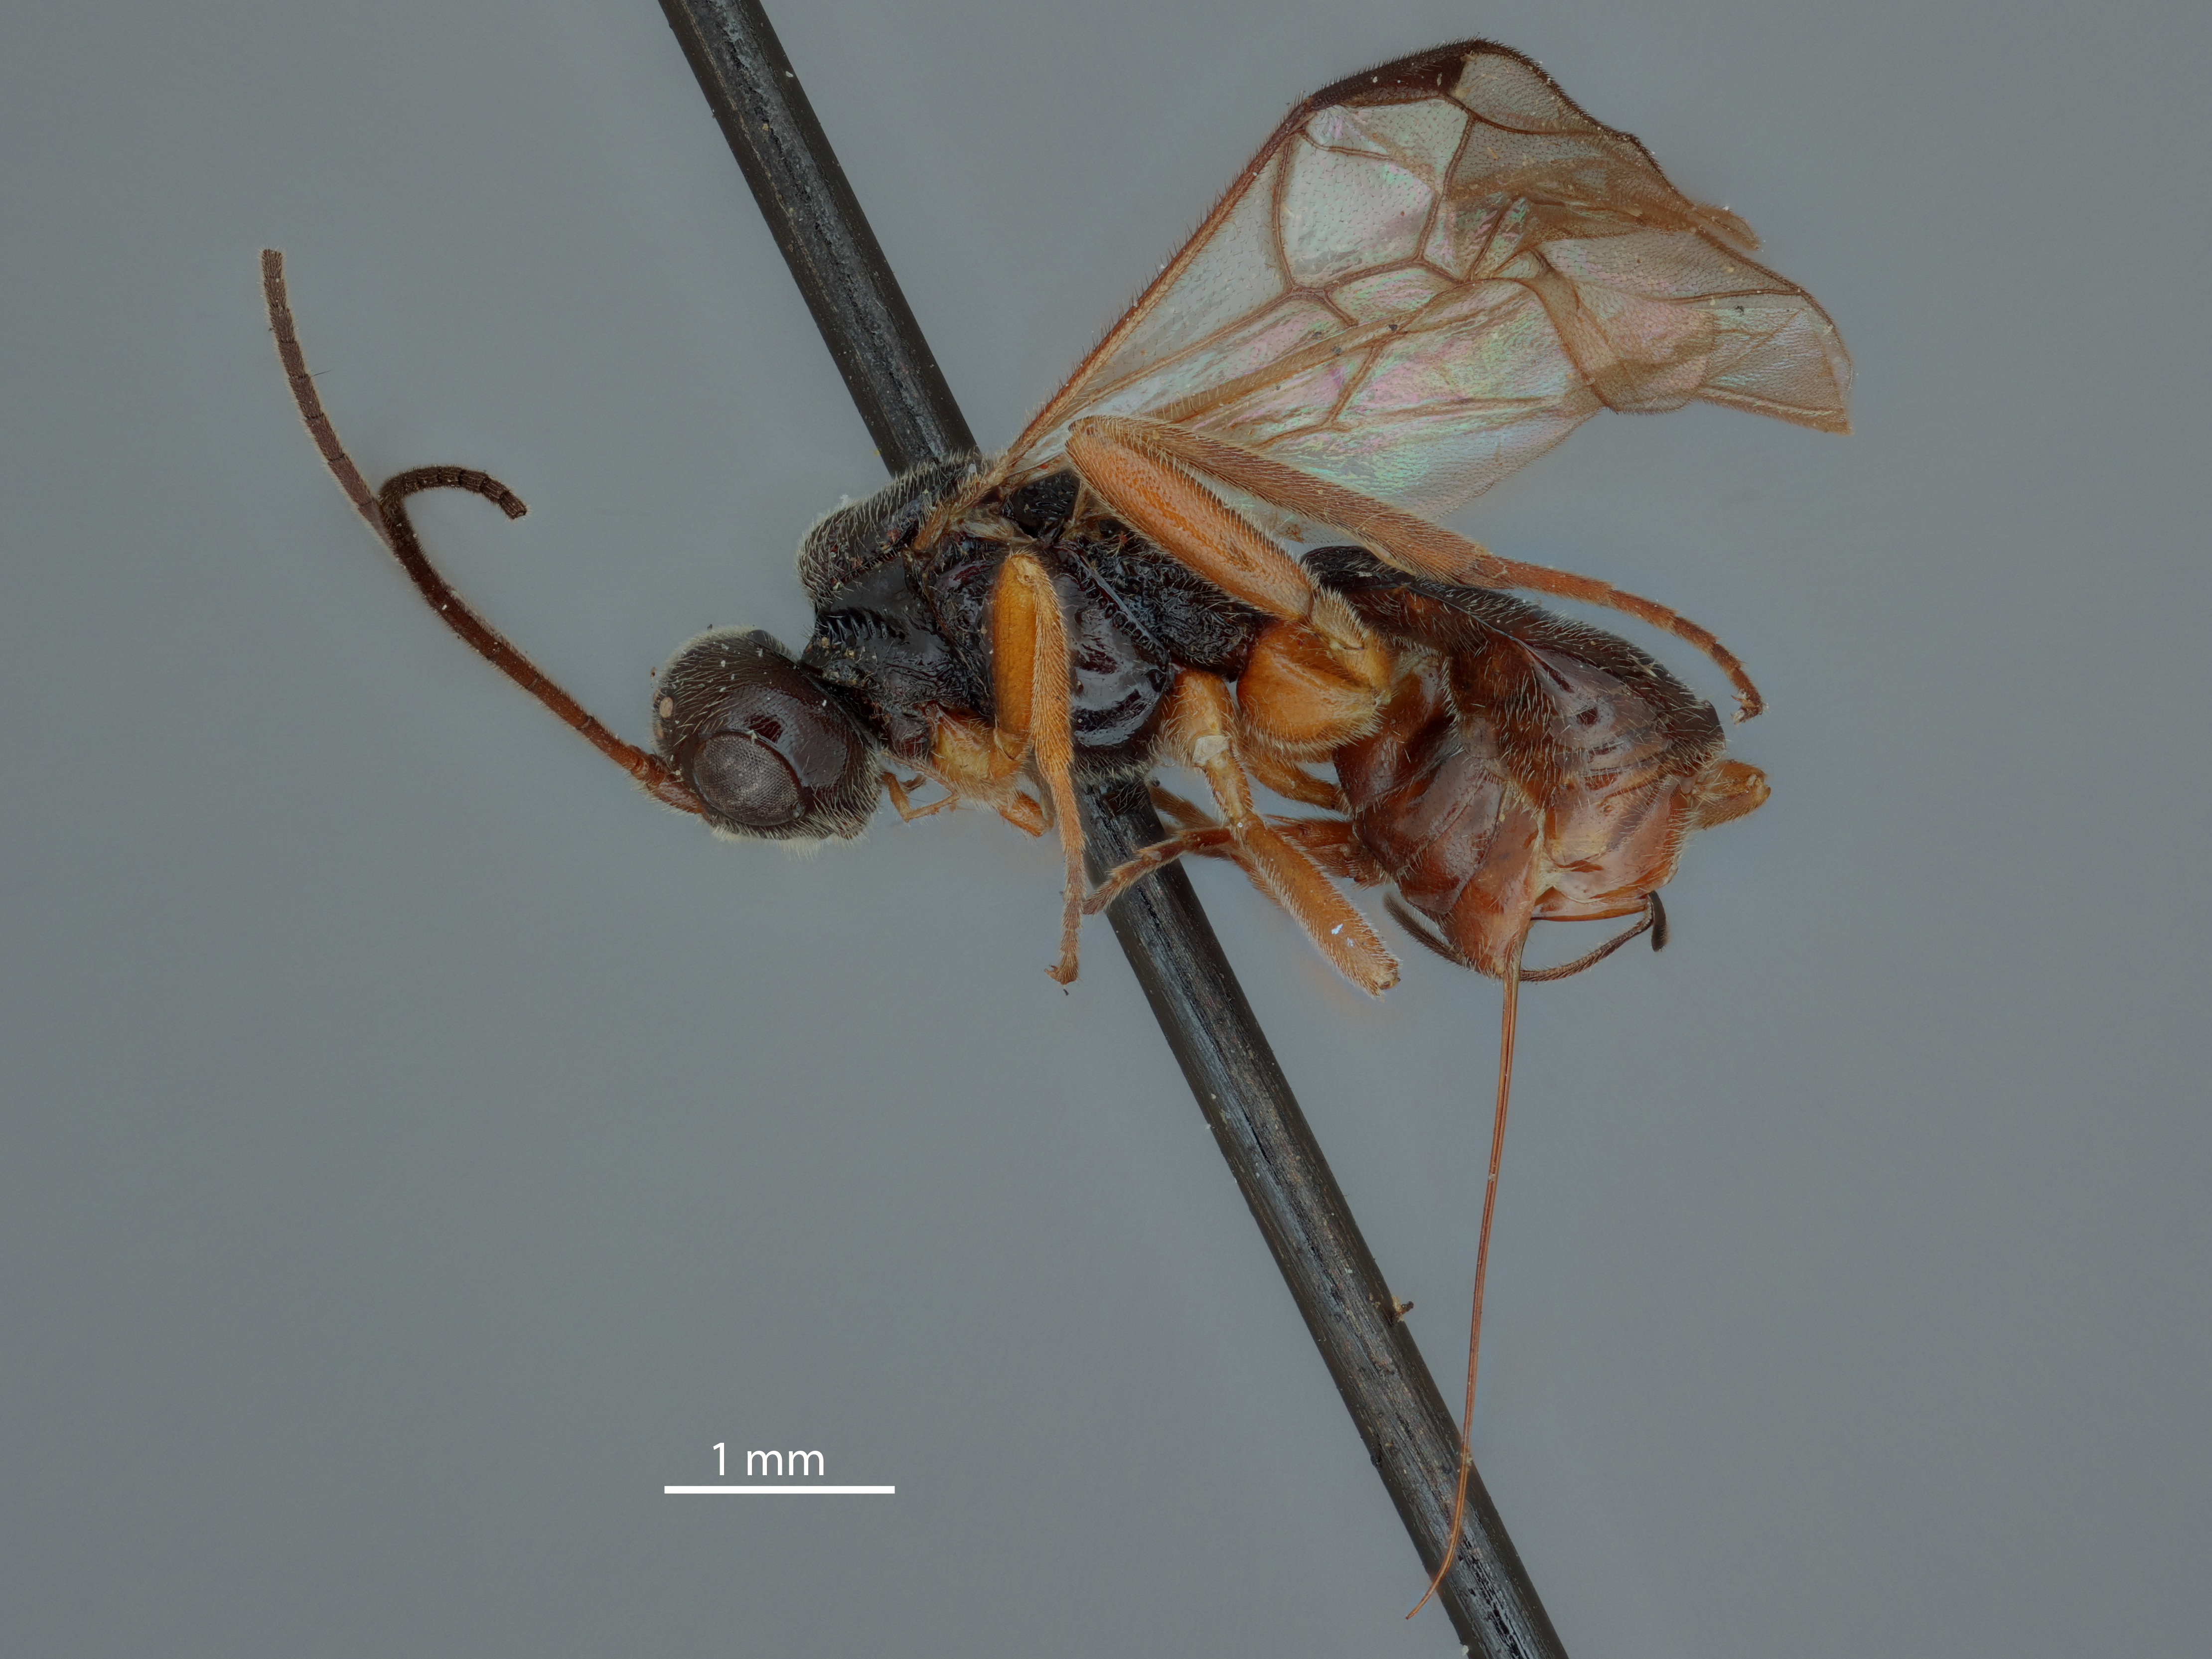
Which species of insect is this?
Brachistes strigitergum
